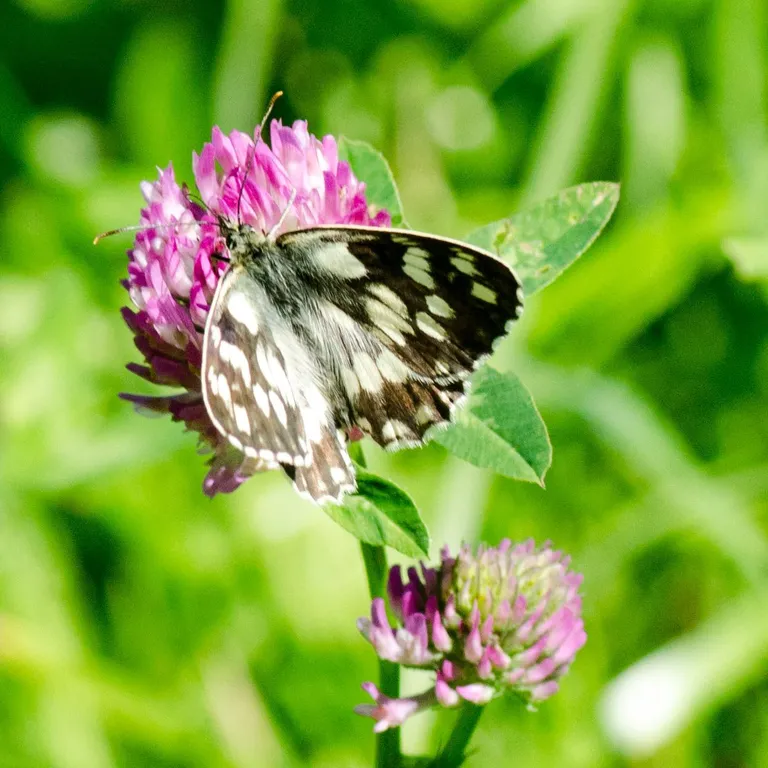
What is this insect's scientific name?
Melanargia galathea
